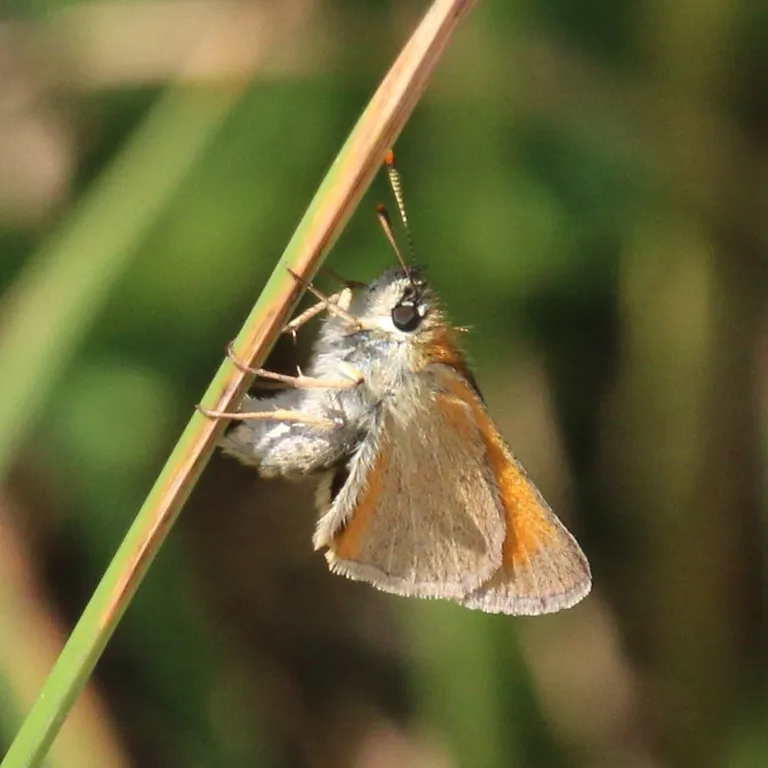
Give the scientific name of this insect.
Thymelicus sylvestris
